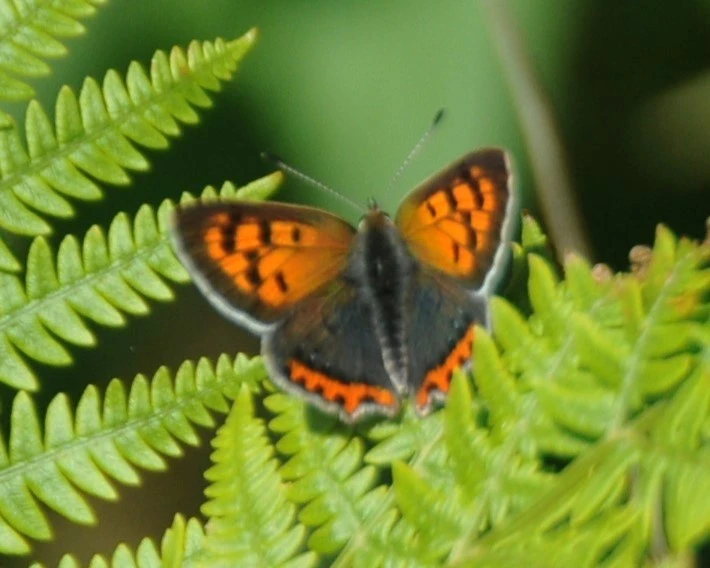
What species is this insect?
Lycaena phlaeas
